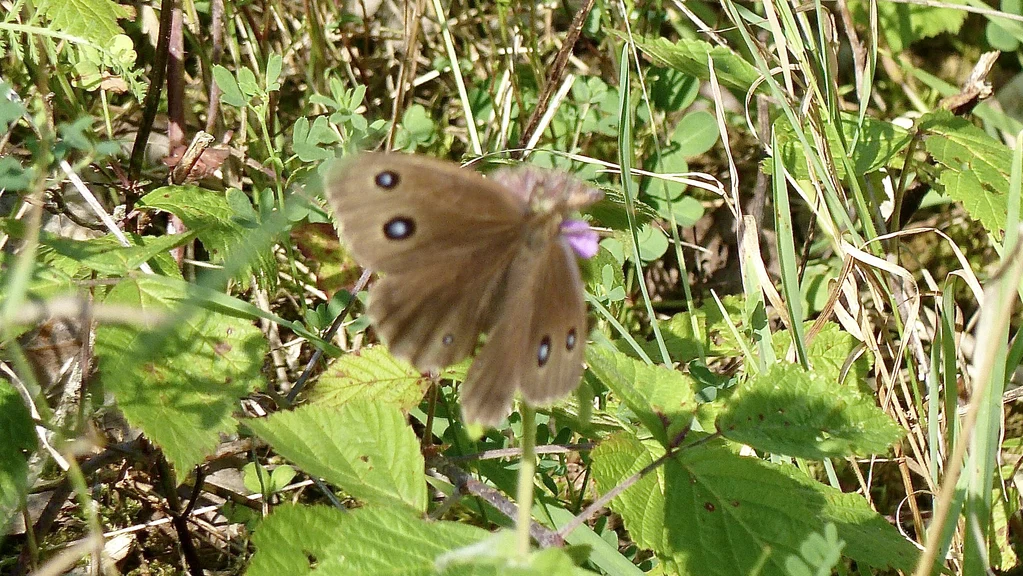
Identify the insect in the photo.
Minois dryas
